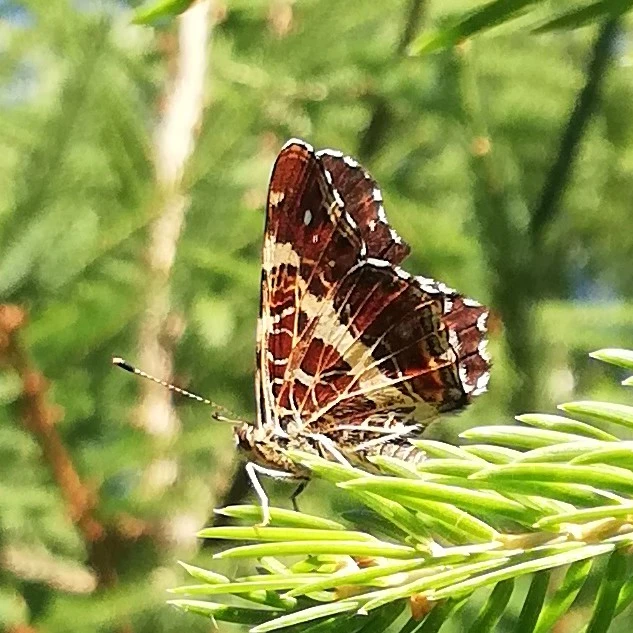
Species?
Araschnia levana
